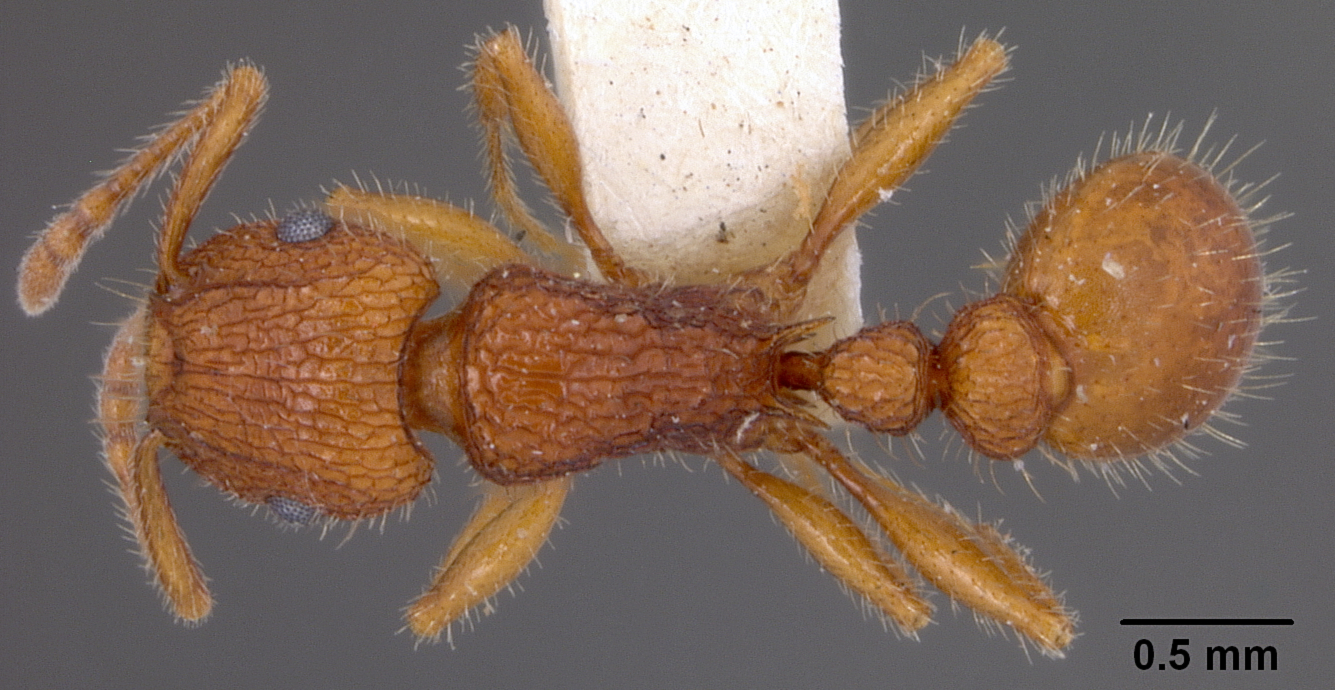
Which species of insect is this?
Xiphomyrmex spinosus
